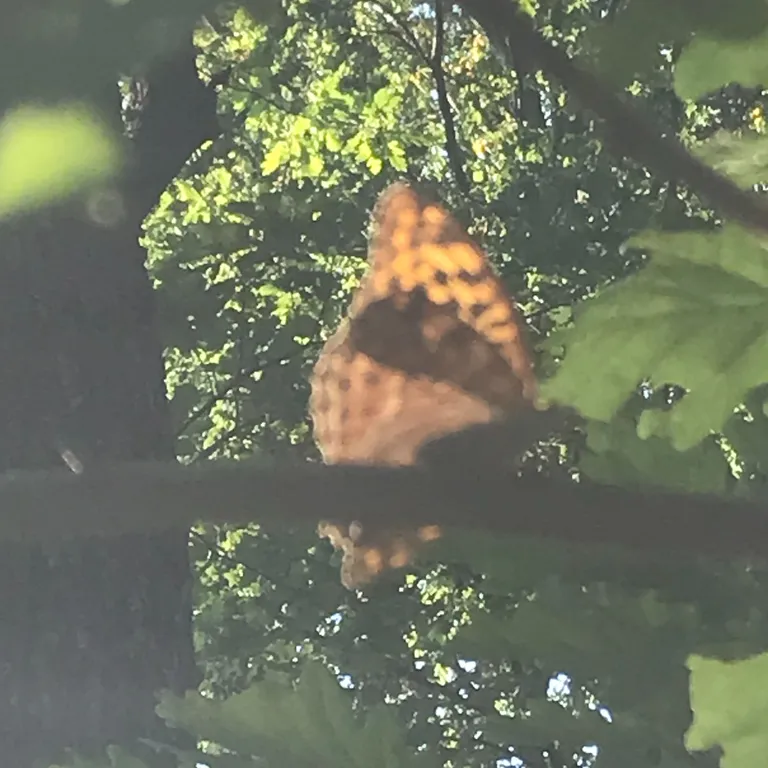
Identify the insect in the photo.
Argynnis paphia
